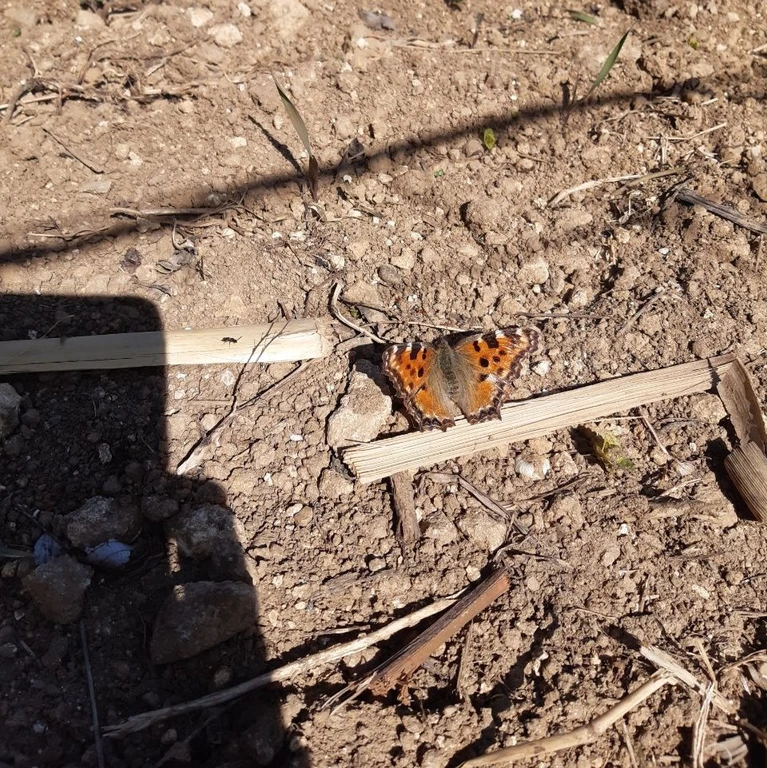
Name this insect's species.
Nymphalis polychloros
